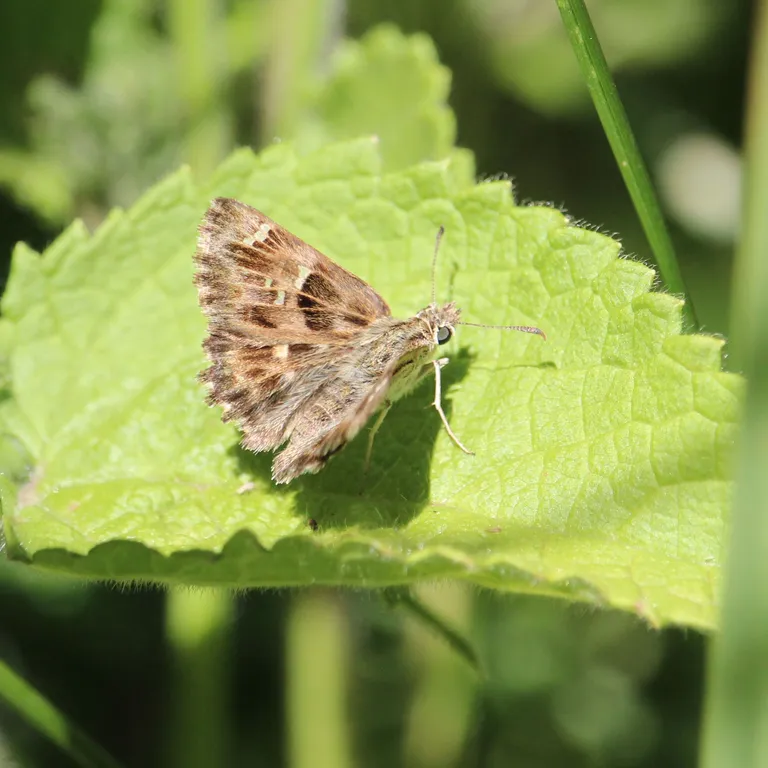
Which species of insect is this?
Carcharodus alceae
